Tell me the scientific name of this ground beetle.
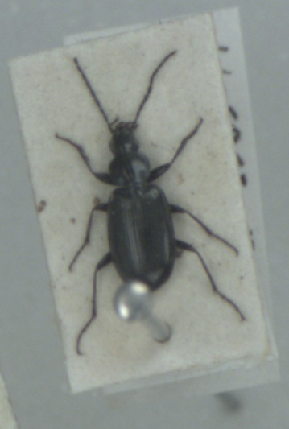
Agonum gracile
